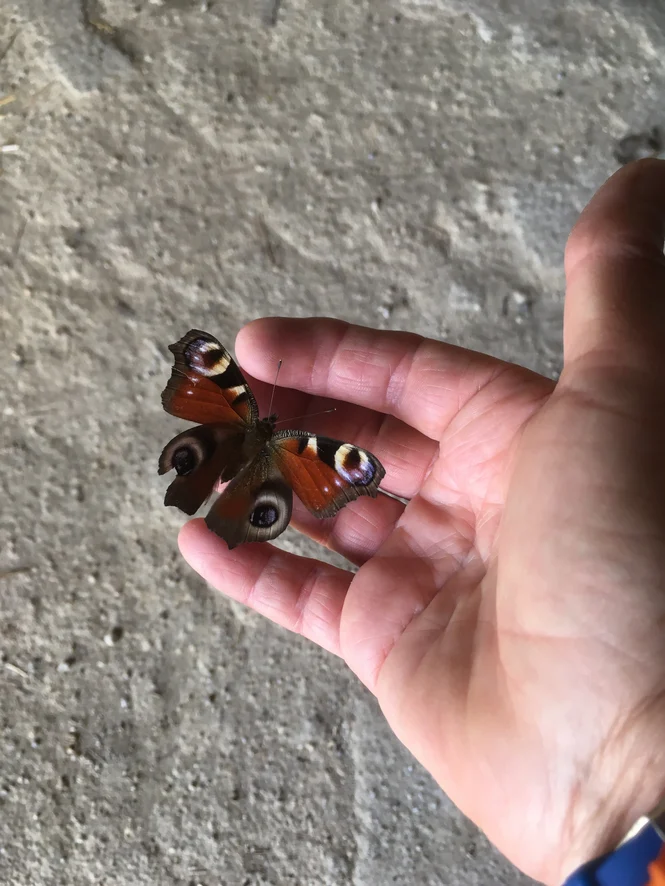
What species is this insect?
Aglais io
